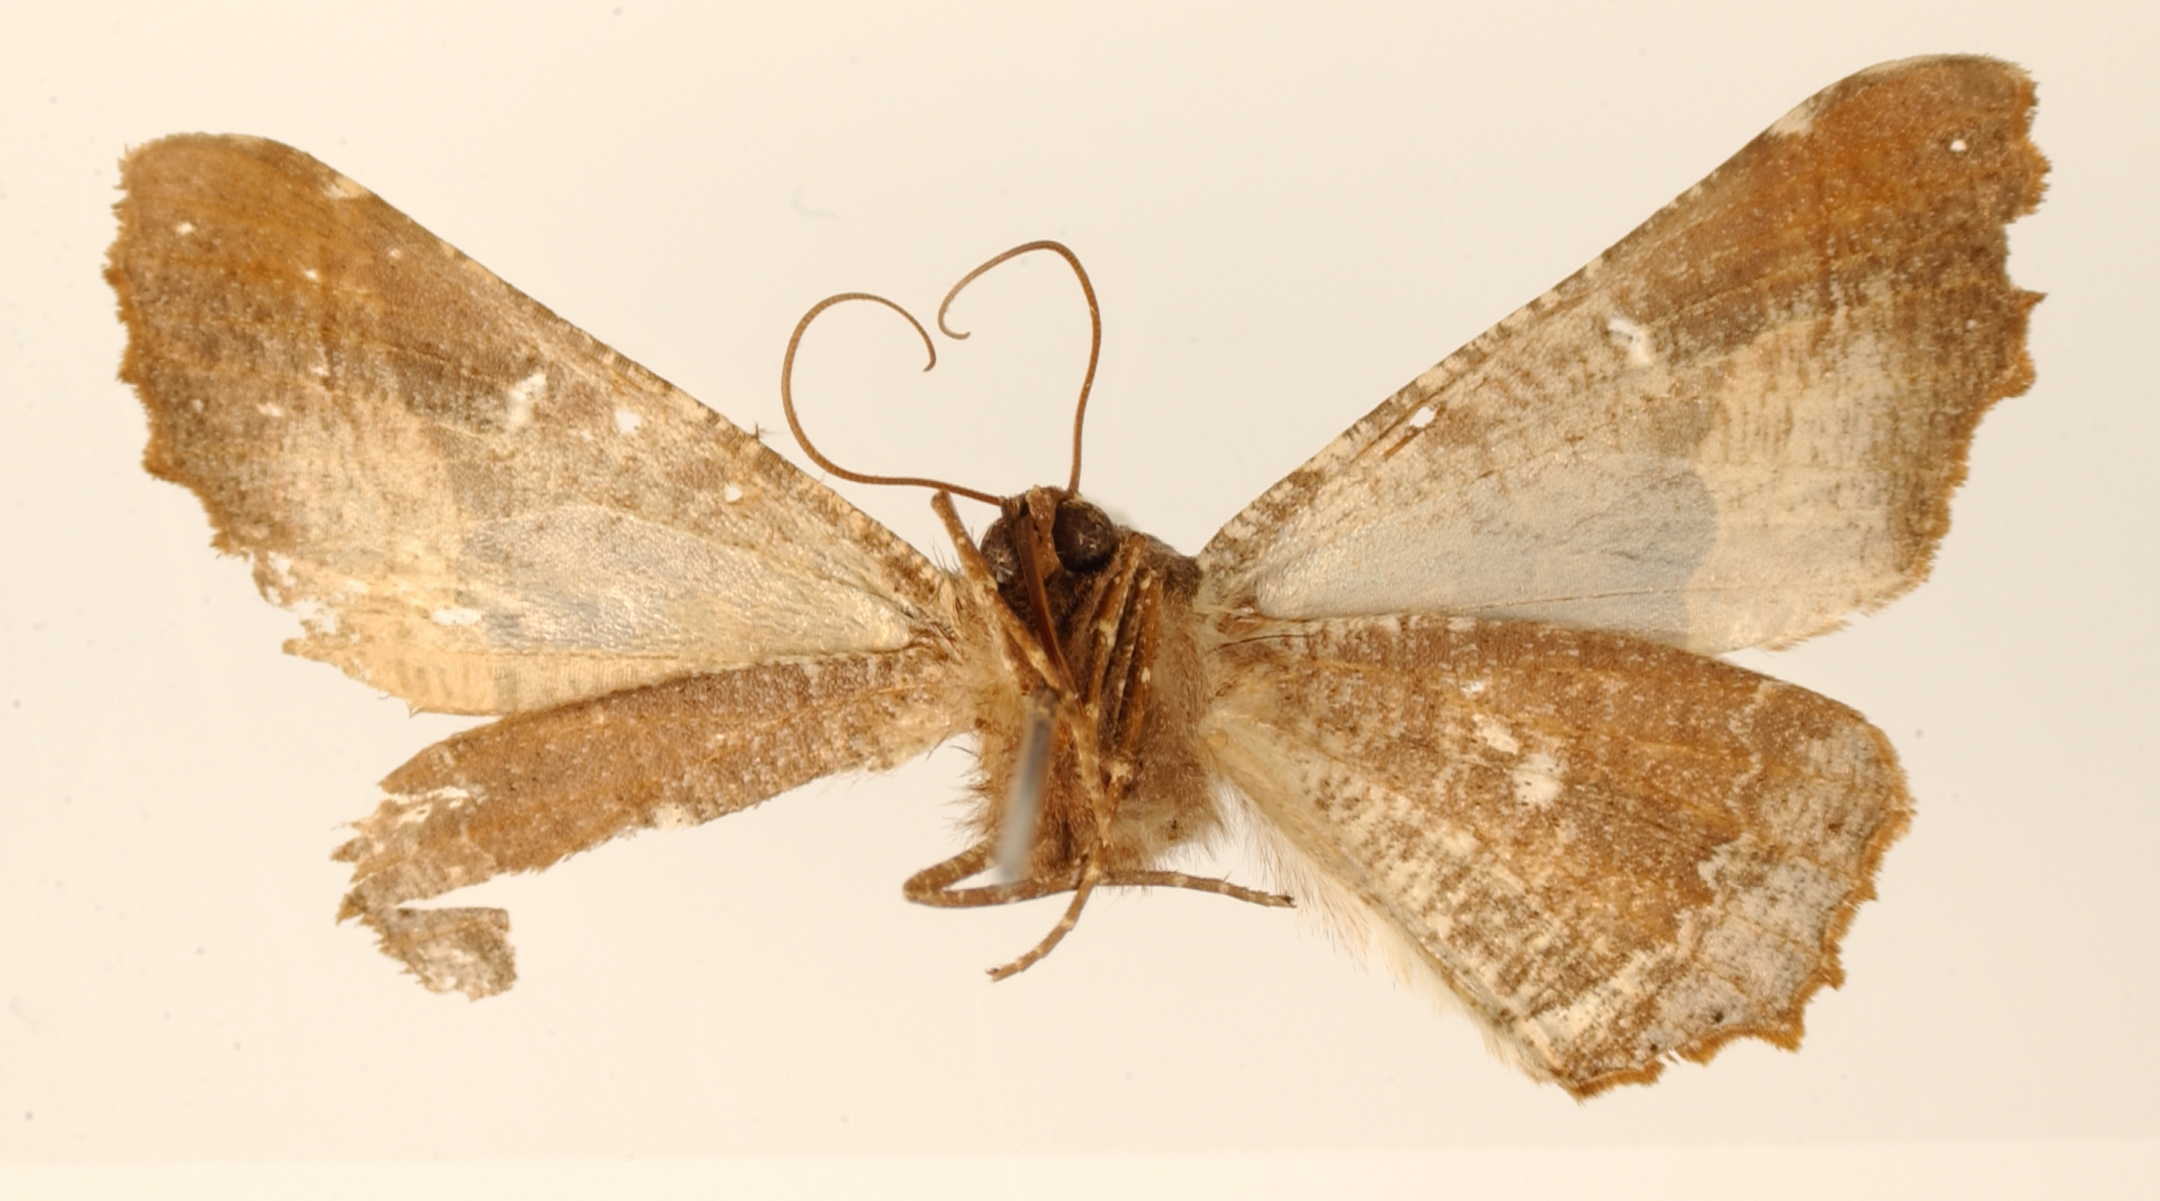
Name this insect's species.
Pero rica
